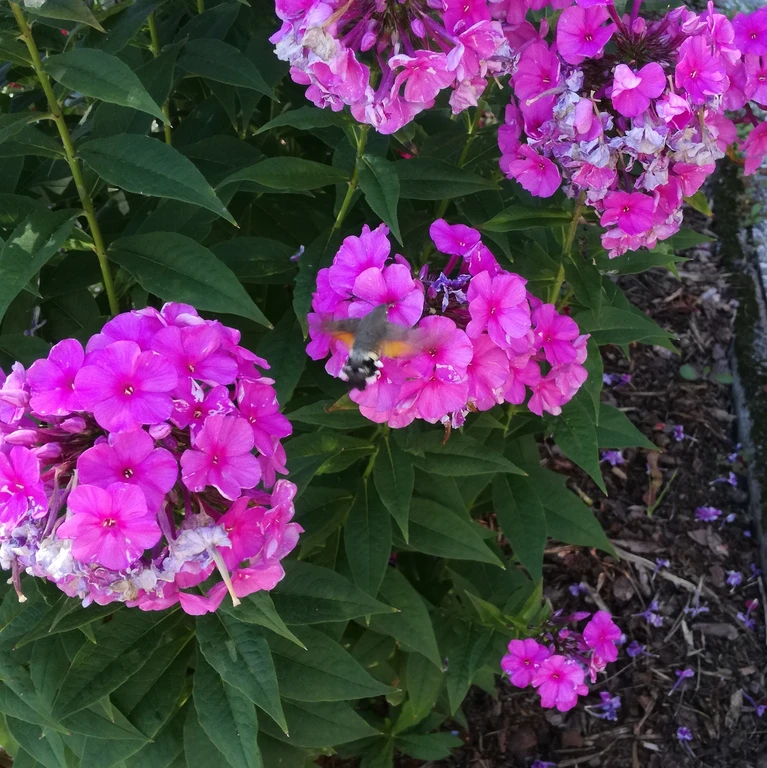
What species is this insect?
Macroglossum stellatarum
